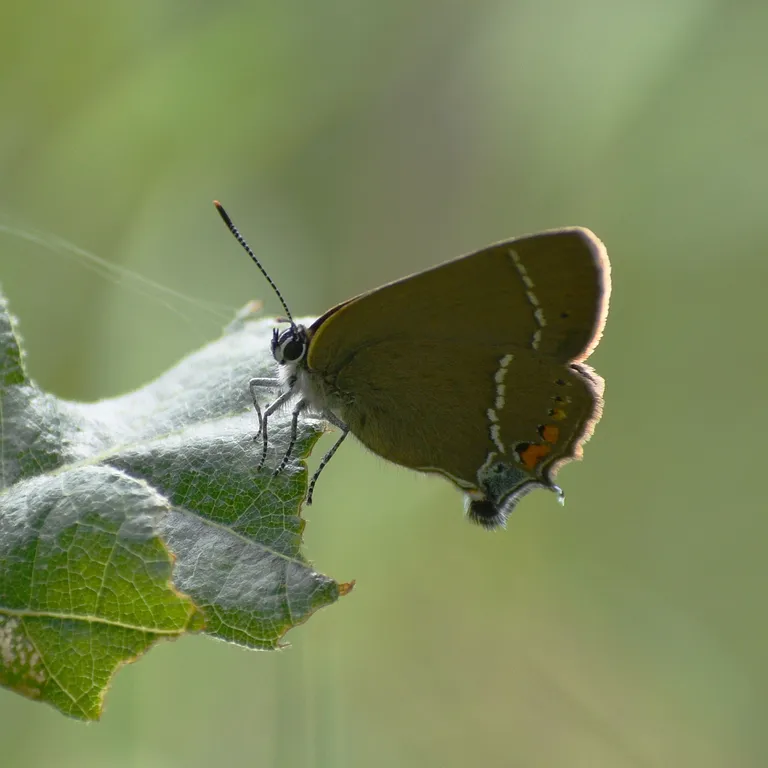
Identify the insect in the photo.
Satyrium spini (also Tuttiola spini)
